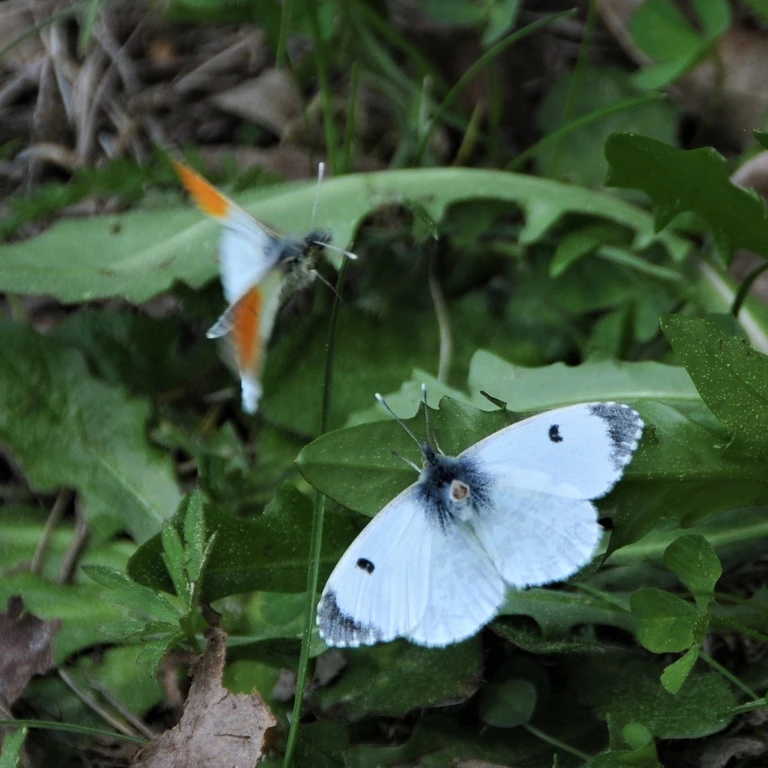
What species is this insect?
Anthocharis cardamines
